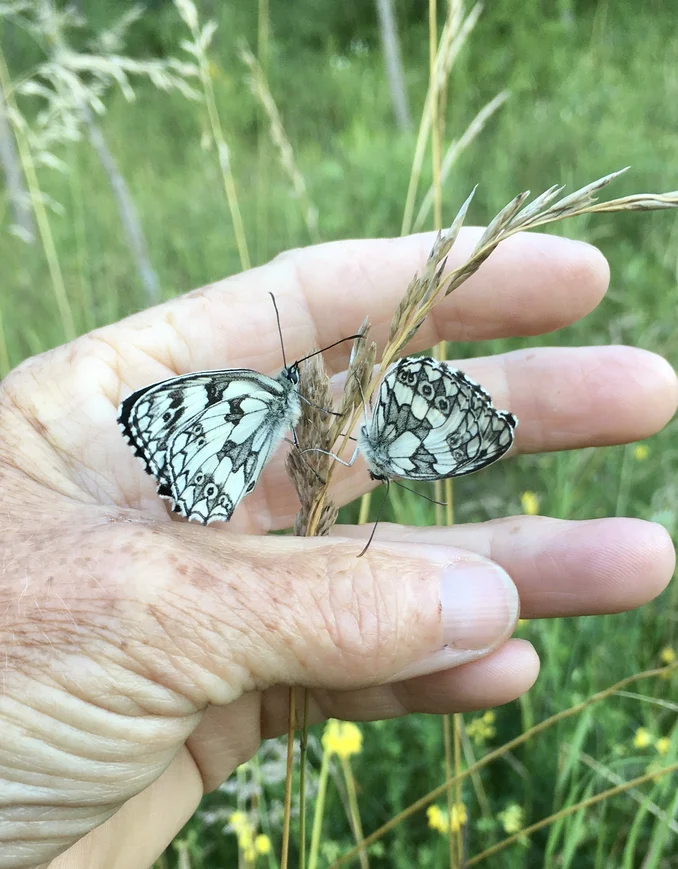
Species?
Melanargia galathea
